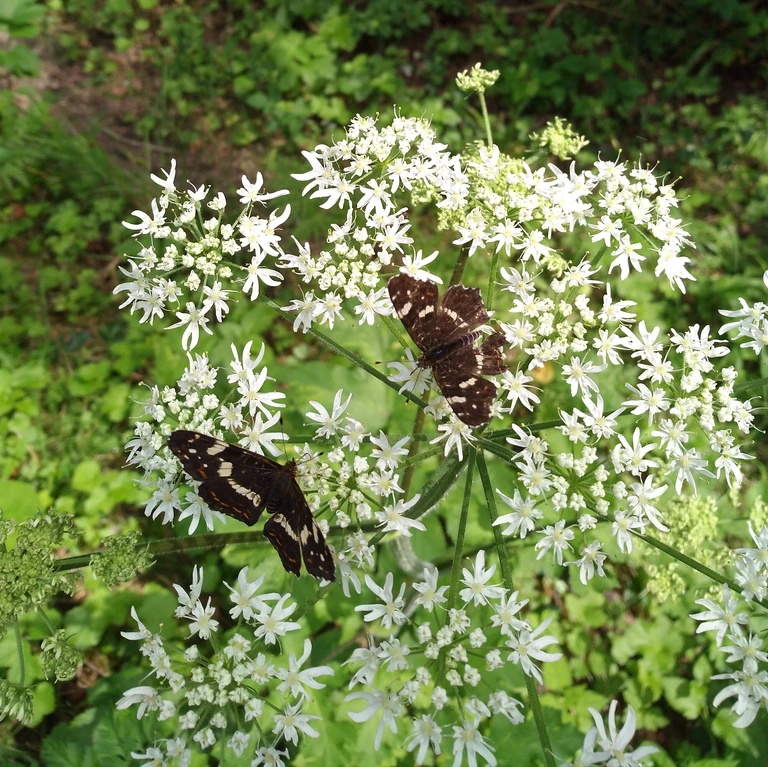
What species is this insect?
Araschnia levana
